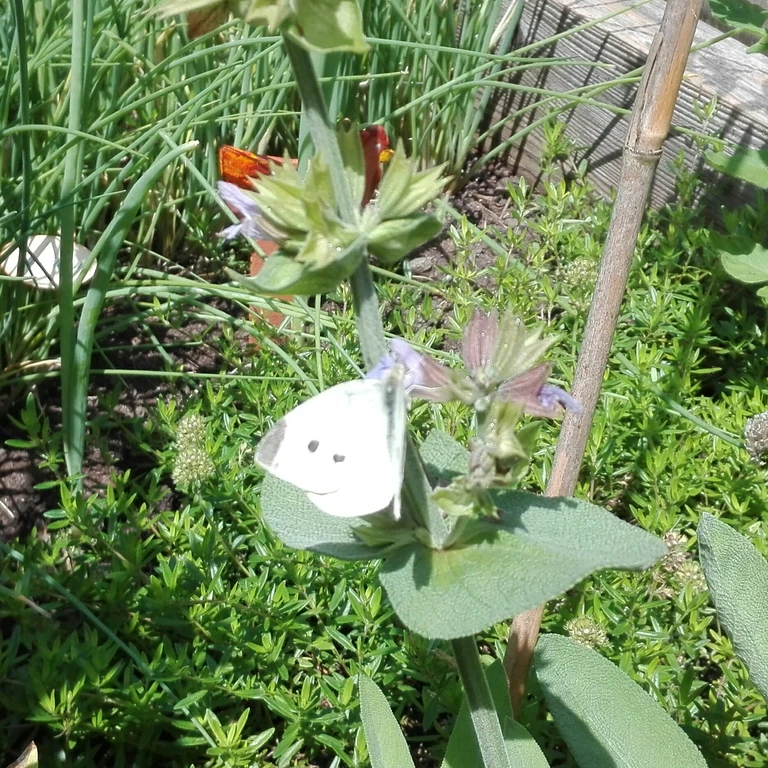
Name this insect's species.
Pieris rapae
